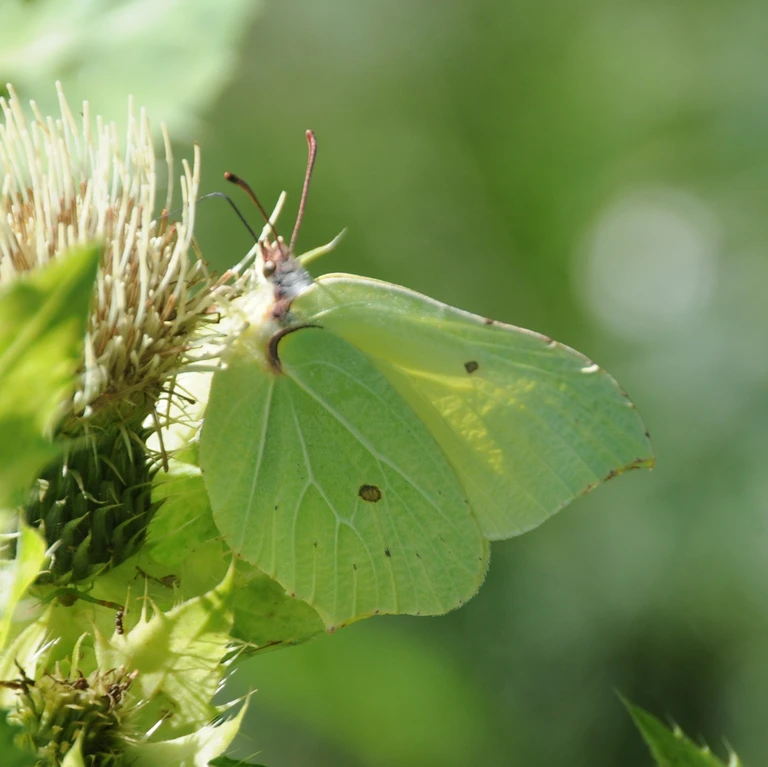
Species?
Gonepteryx rhamni
